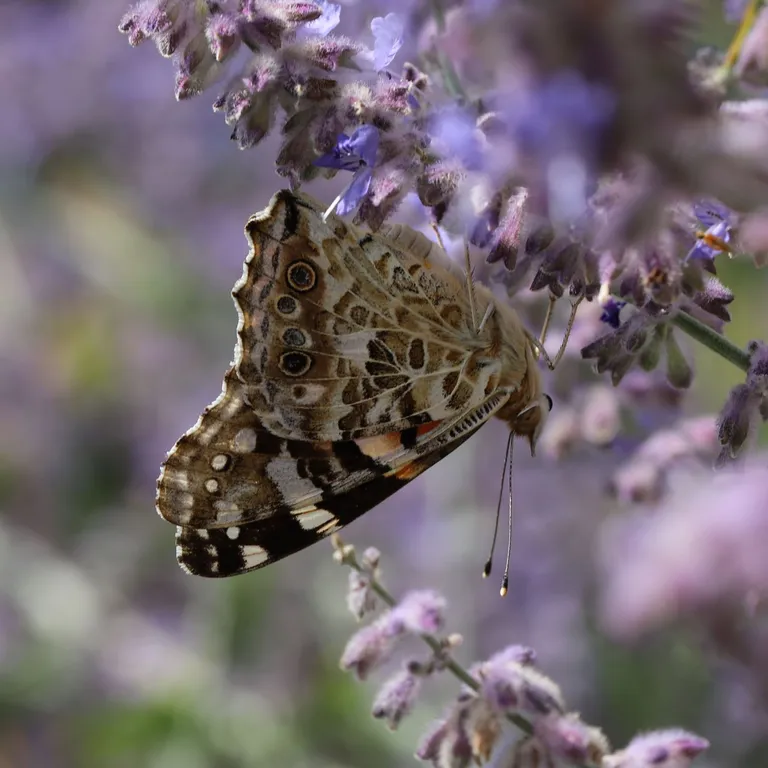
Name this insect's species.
Vanessa cardui
